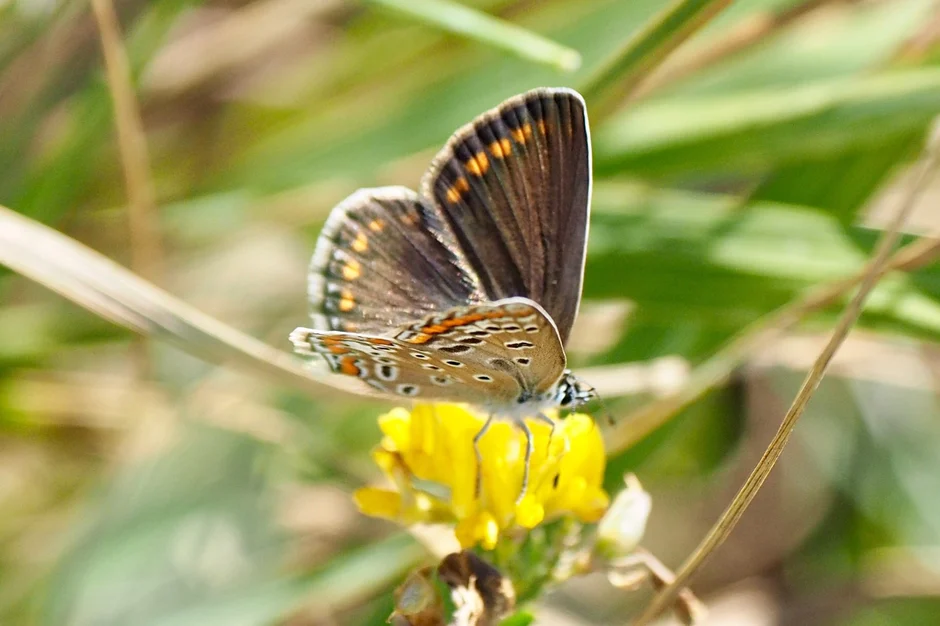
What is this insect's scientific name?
Polyommatus icarus
